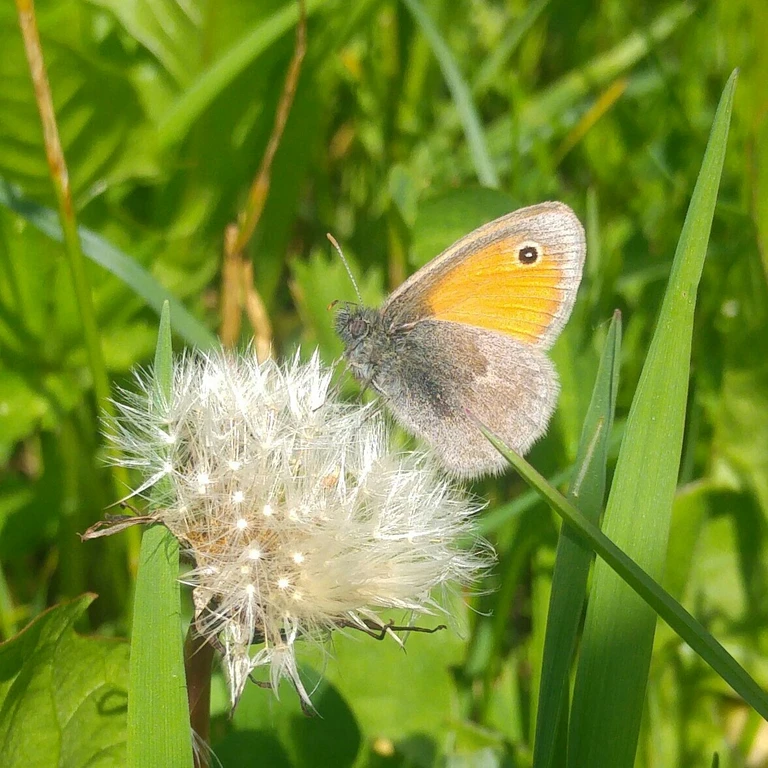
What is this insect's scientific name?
Coenonympha pamphilus
